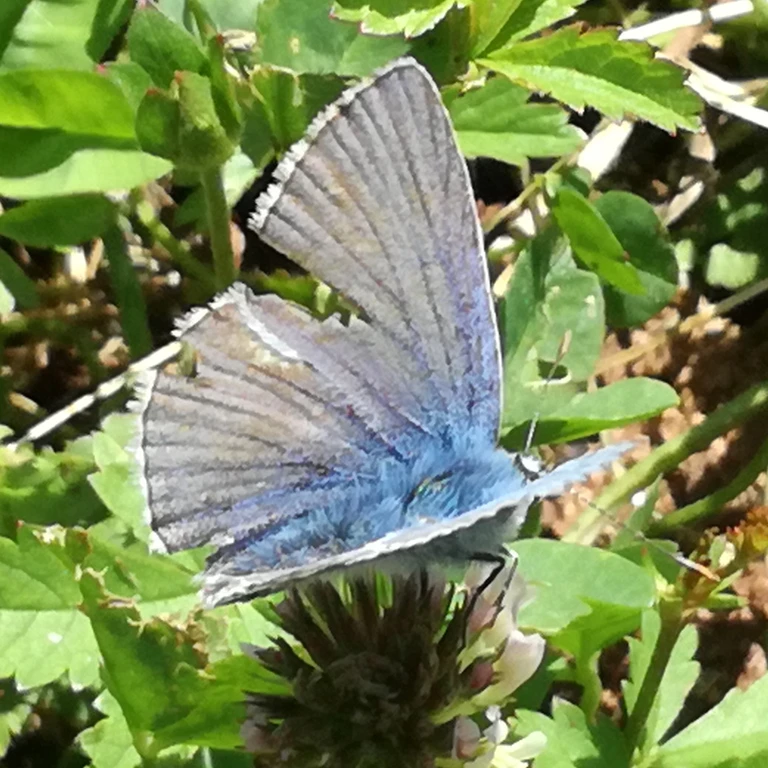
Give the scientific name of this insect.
Polyommatus icarus
